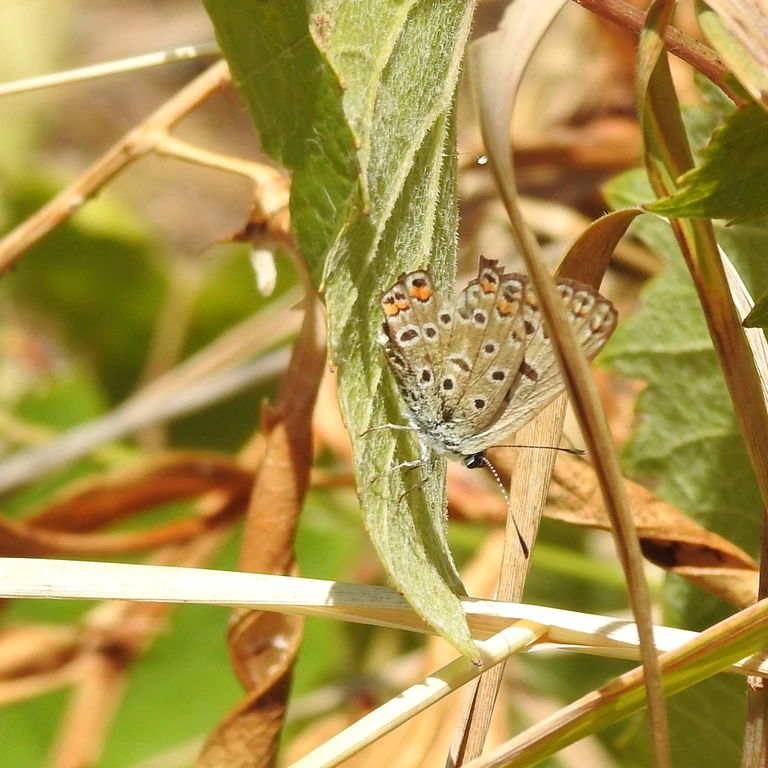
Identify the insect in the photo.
Polyommatus icarus
